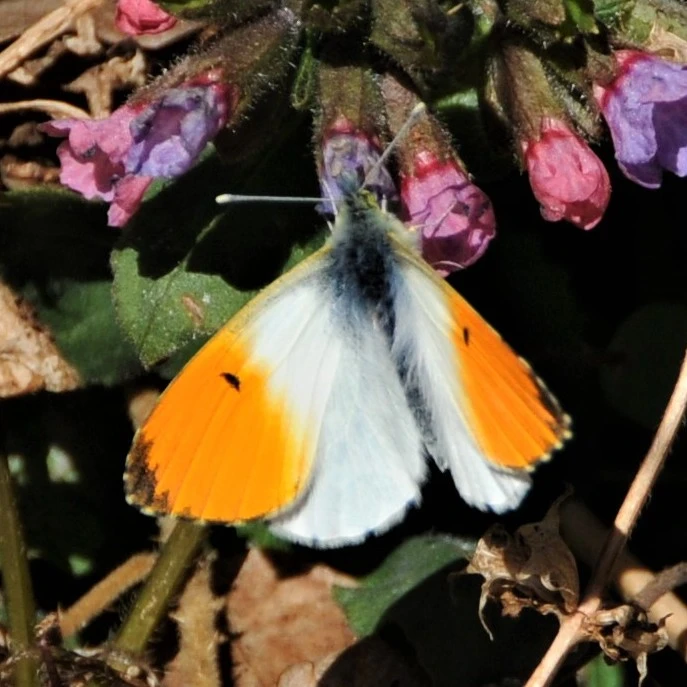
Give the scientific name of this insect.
Anthocharis cardamines
